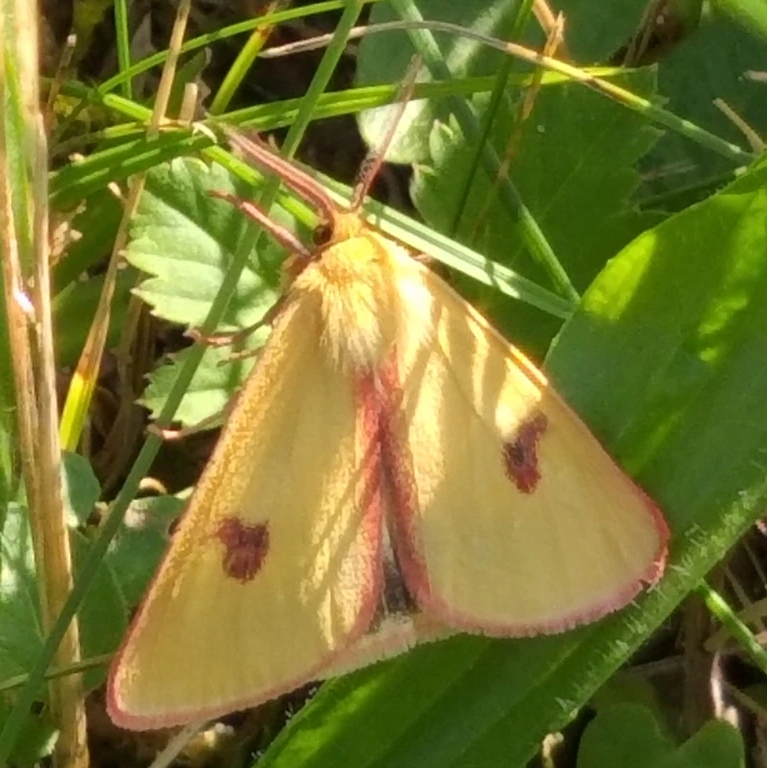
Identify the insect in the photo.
Diacrisia sannio
